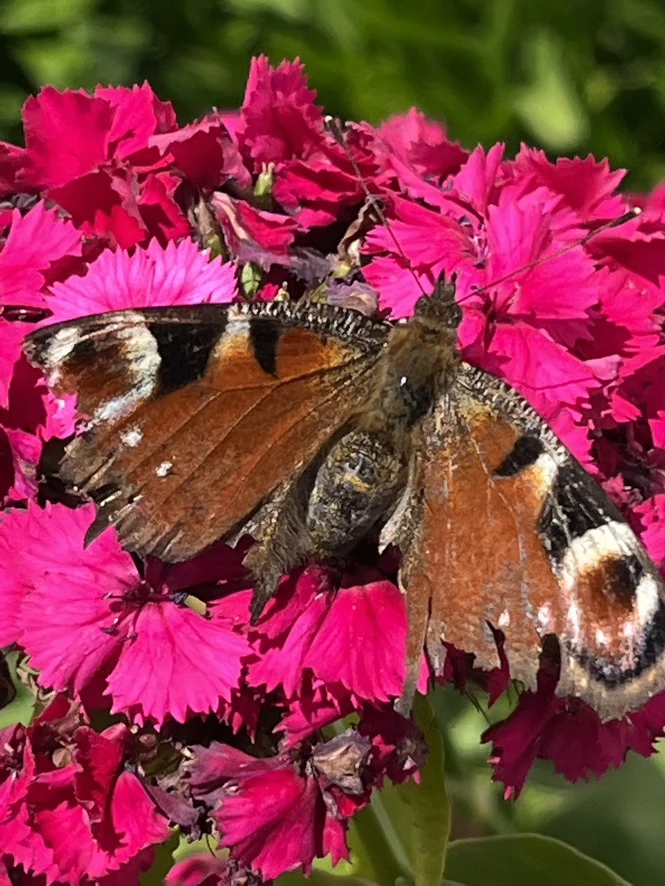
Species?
Aglais io
